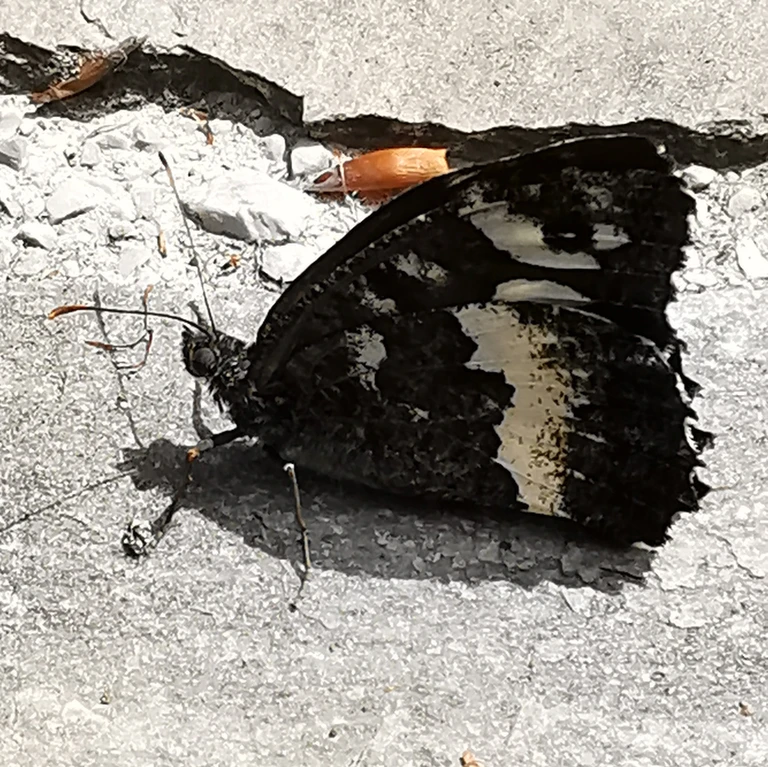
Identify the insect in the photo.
Brintesia circe
